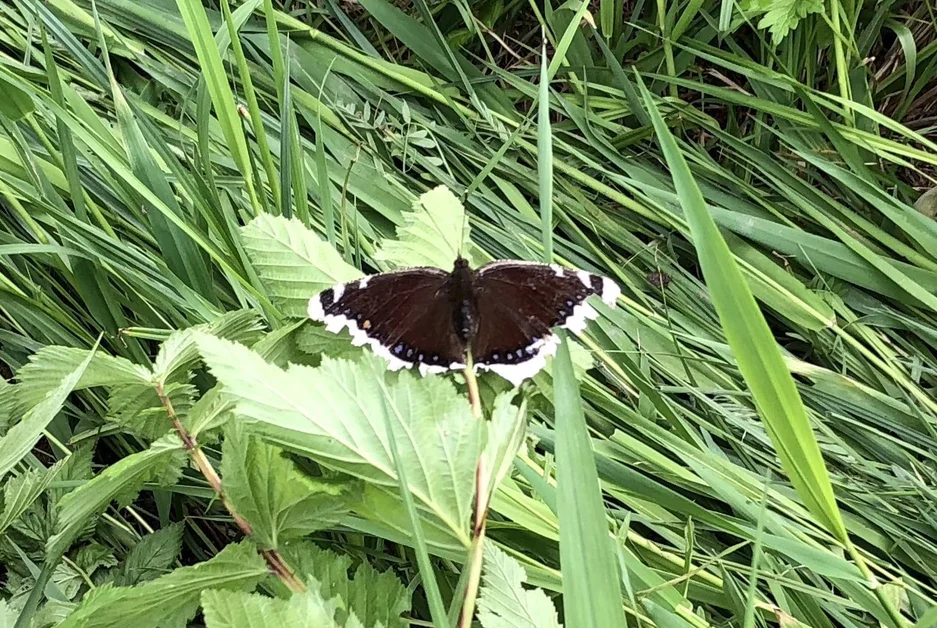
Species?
Nymphalis antiopa
